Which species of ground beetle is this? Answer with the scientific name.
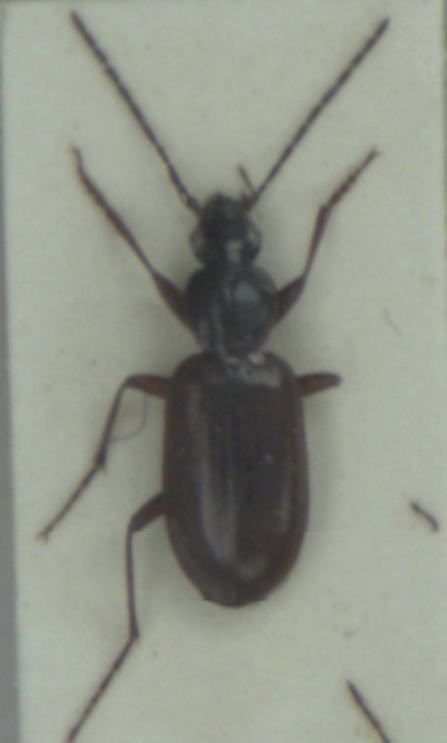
Agonum thoreyi
